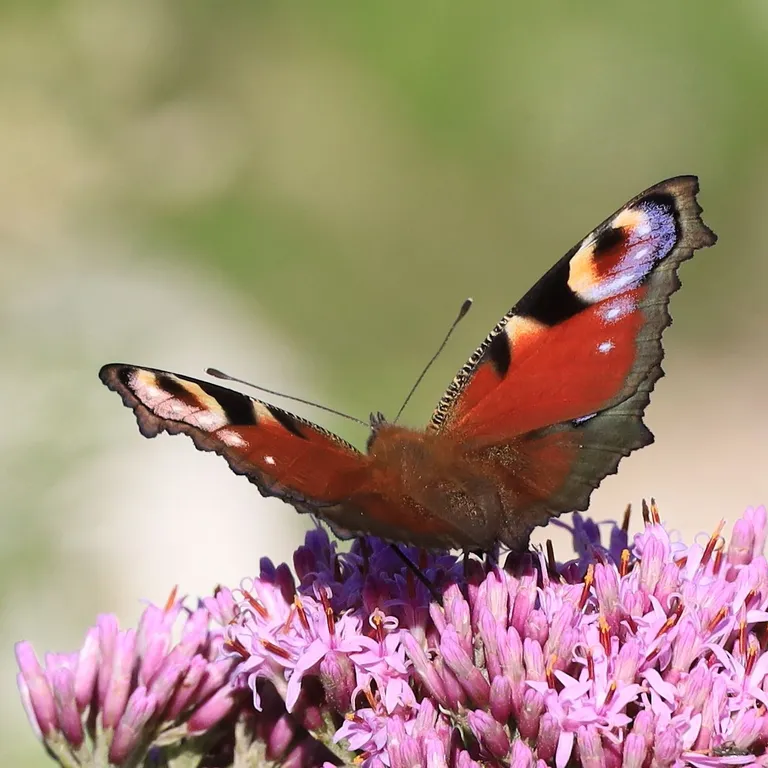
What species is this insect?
Aglais io
